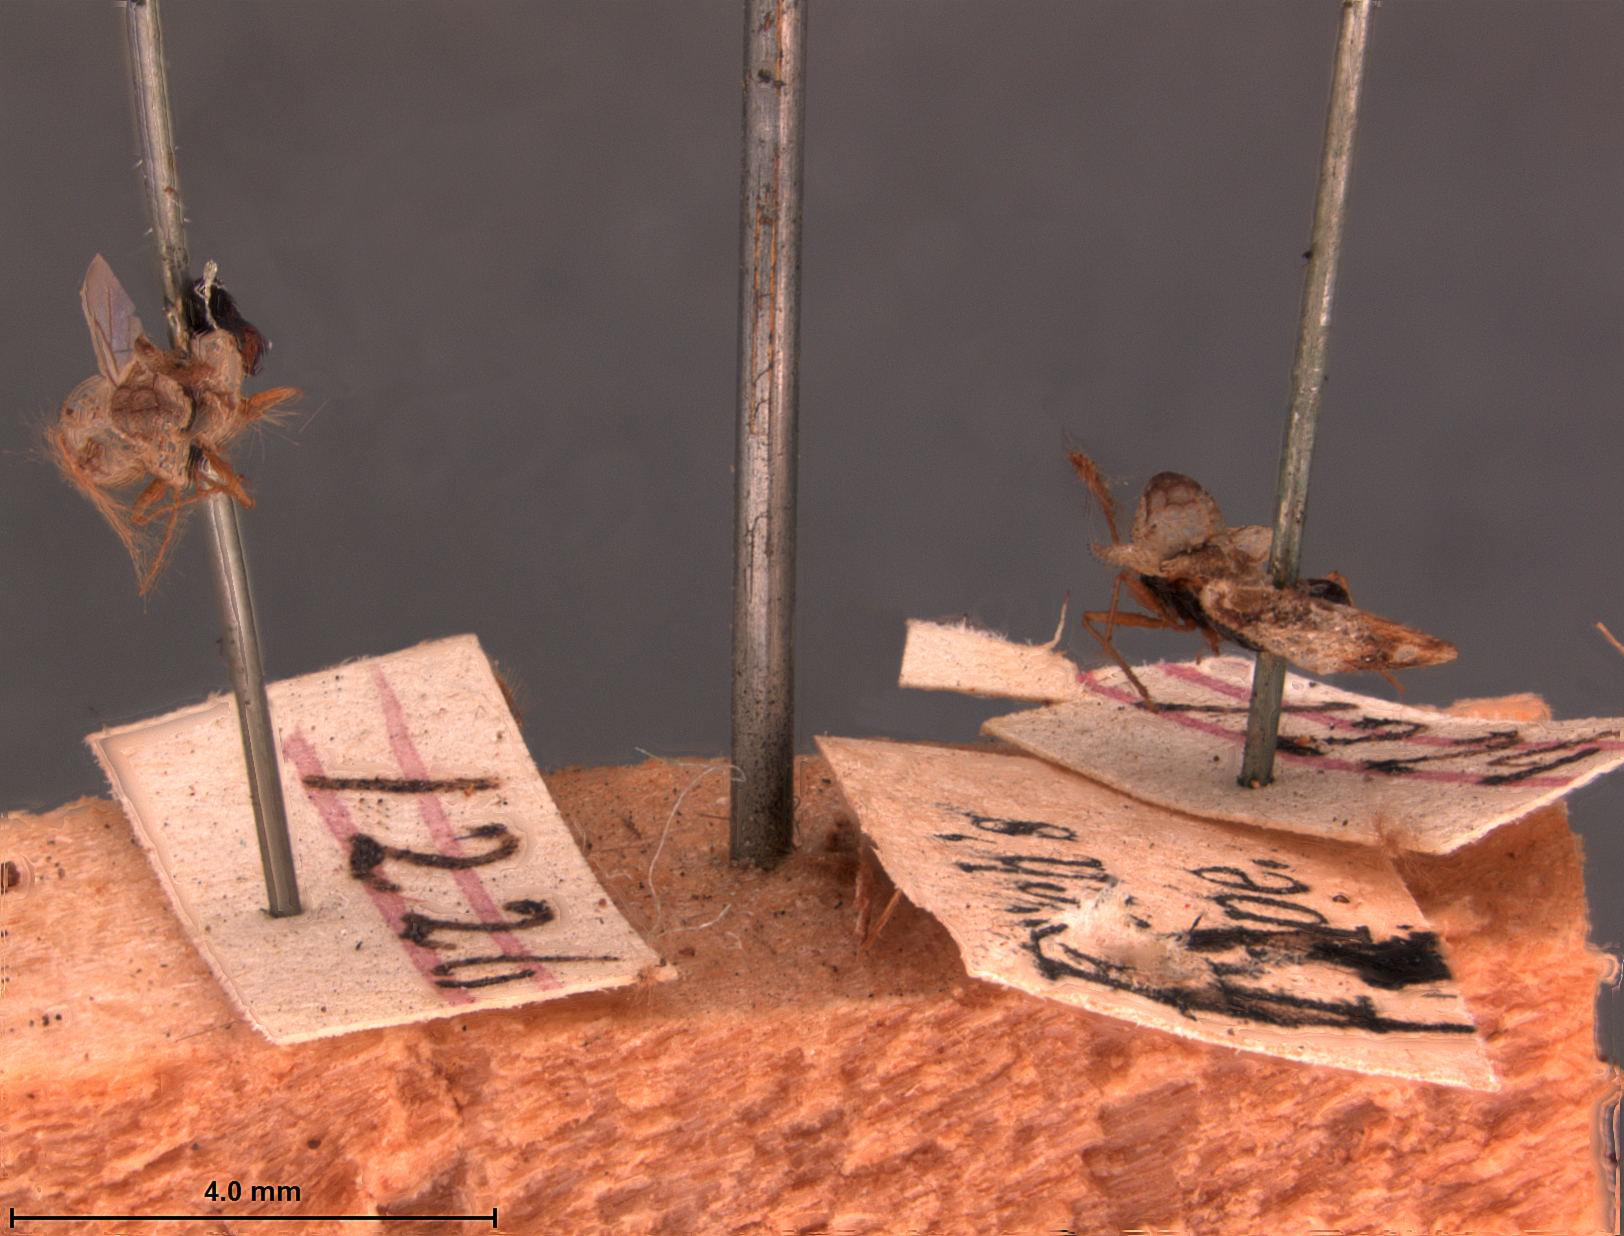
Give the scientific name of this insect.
Tingis juglandis
